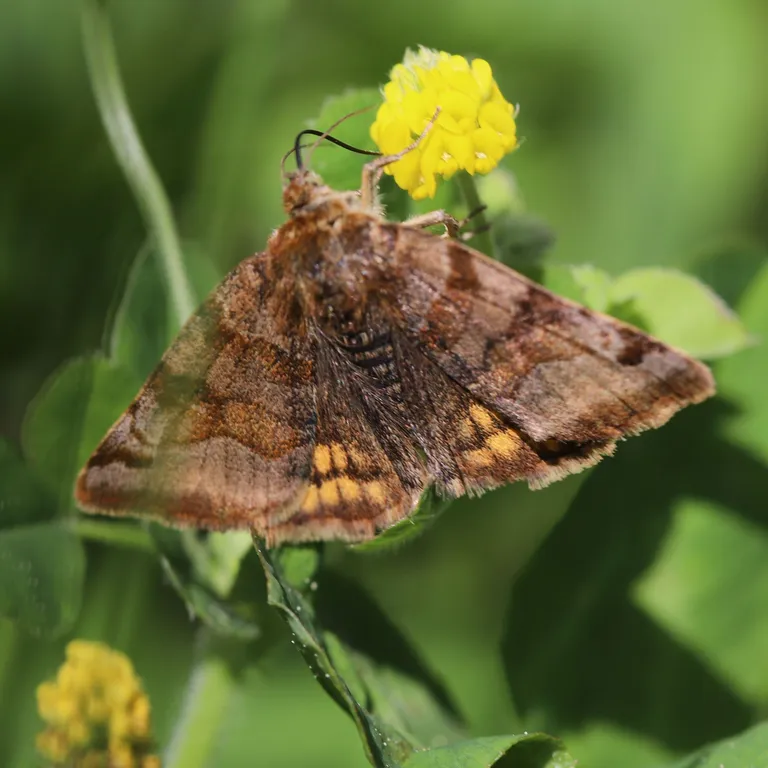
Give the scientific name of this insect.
Euclidia glyphica
